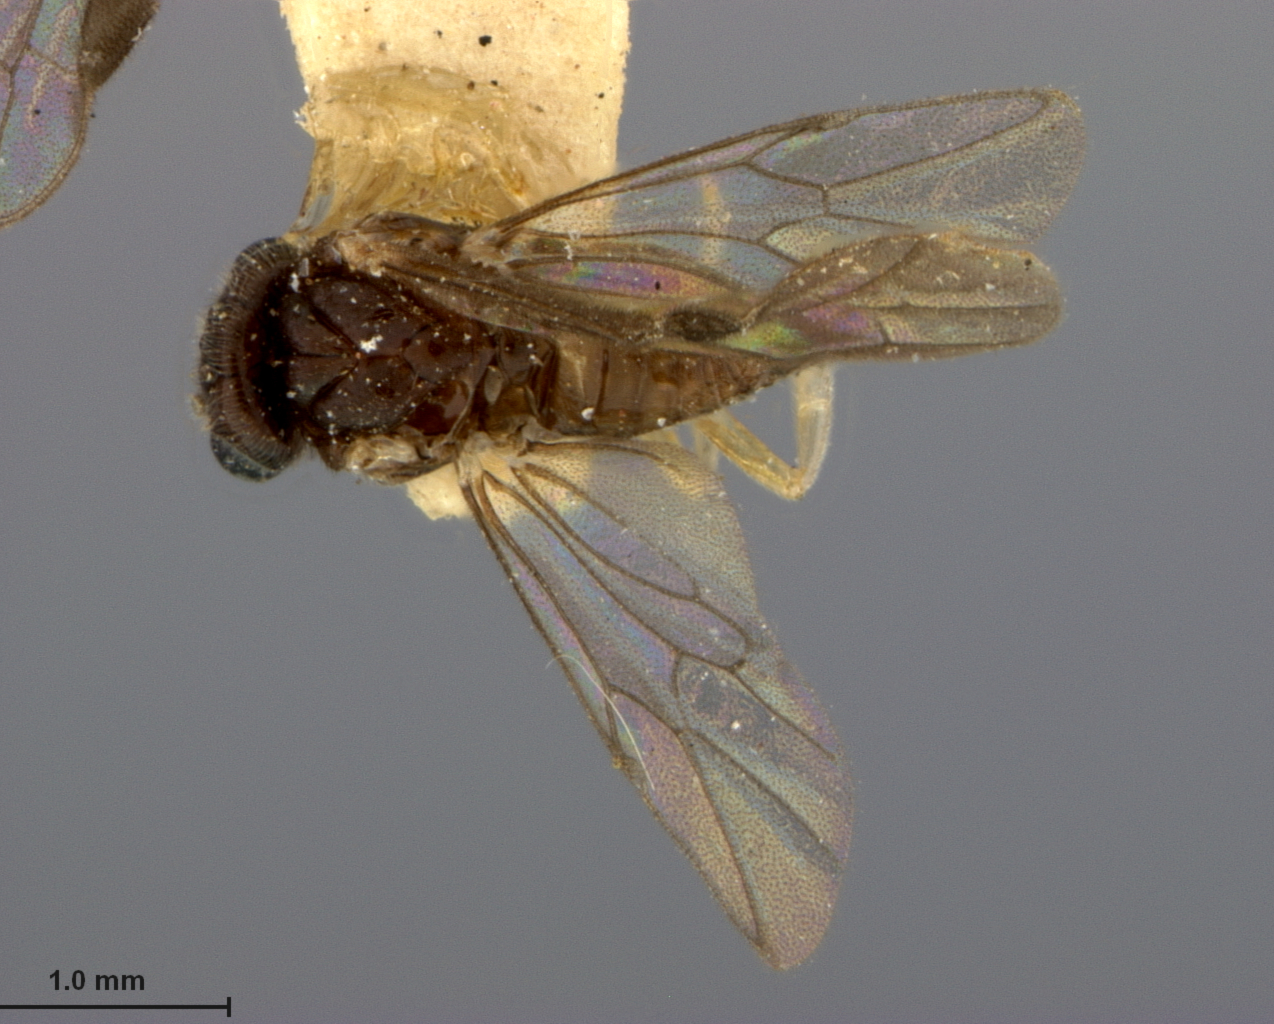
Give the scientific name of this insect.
Polybates slossonae
